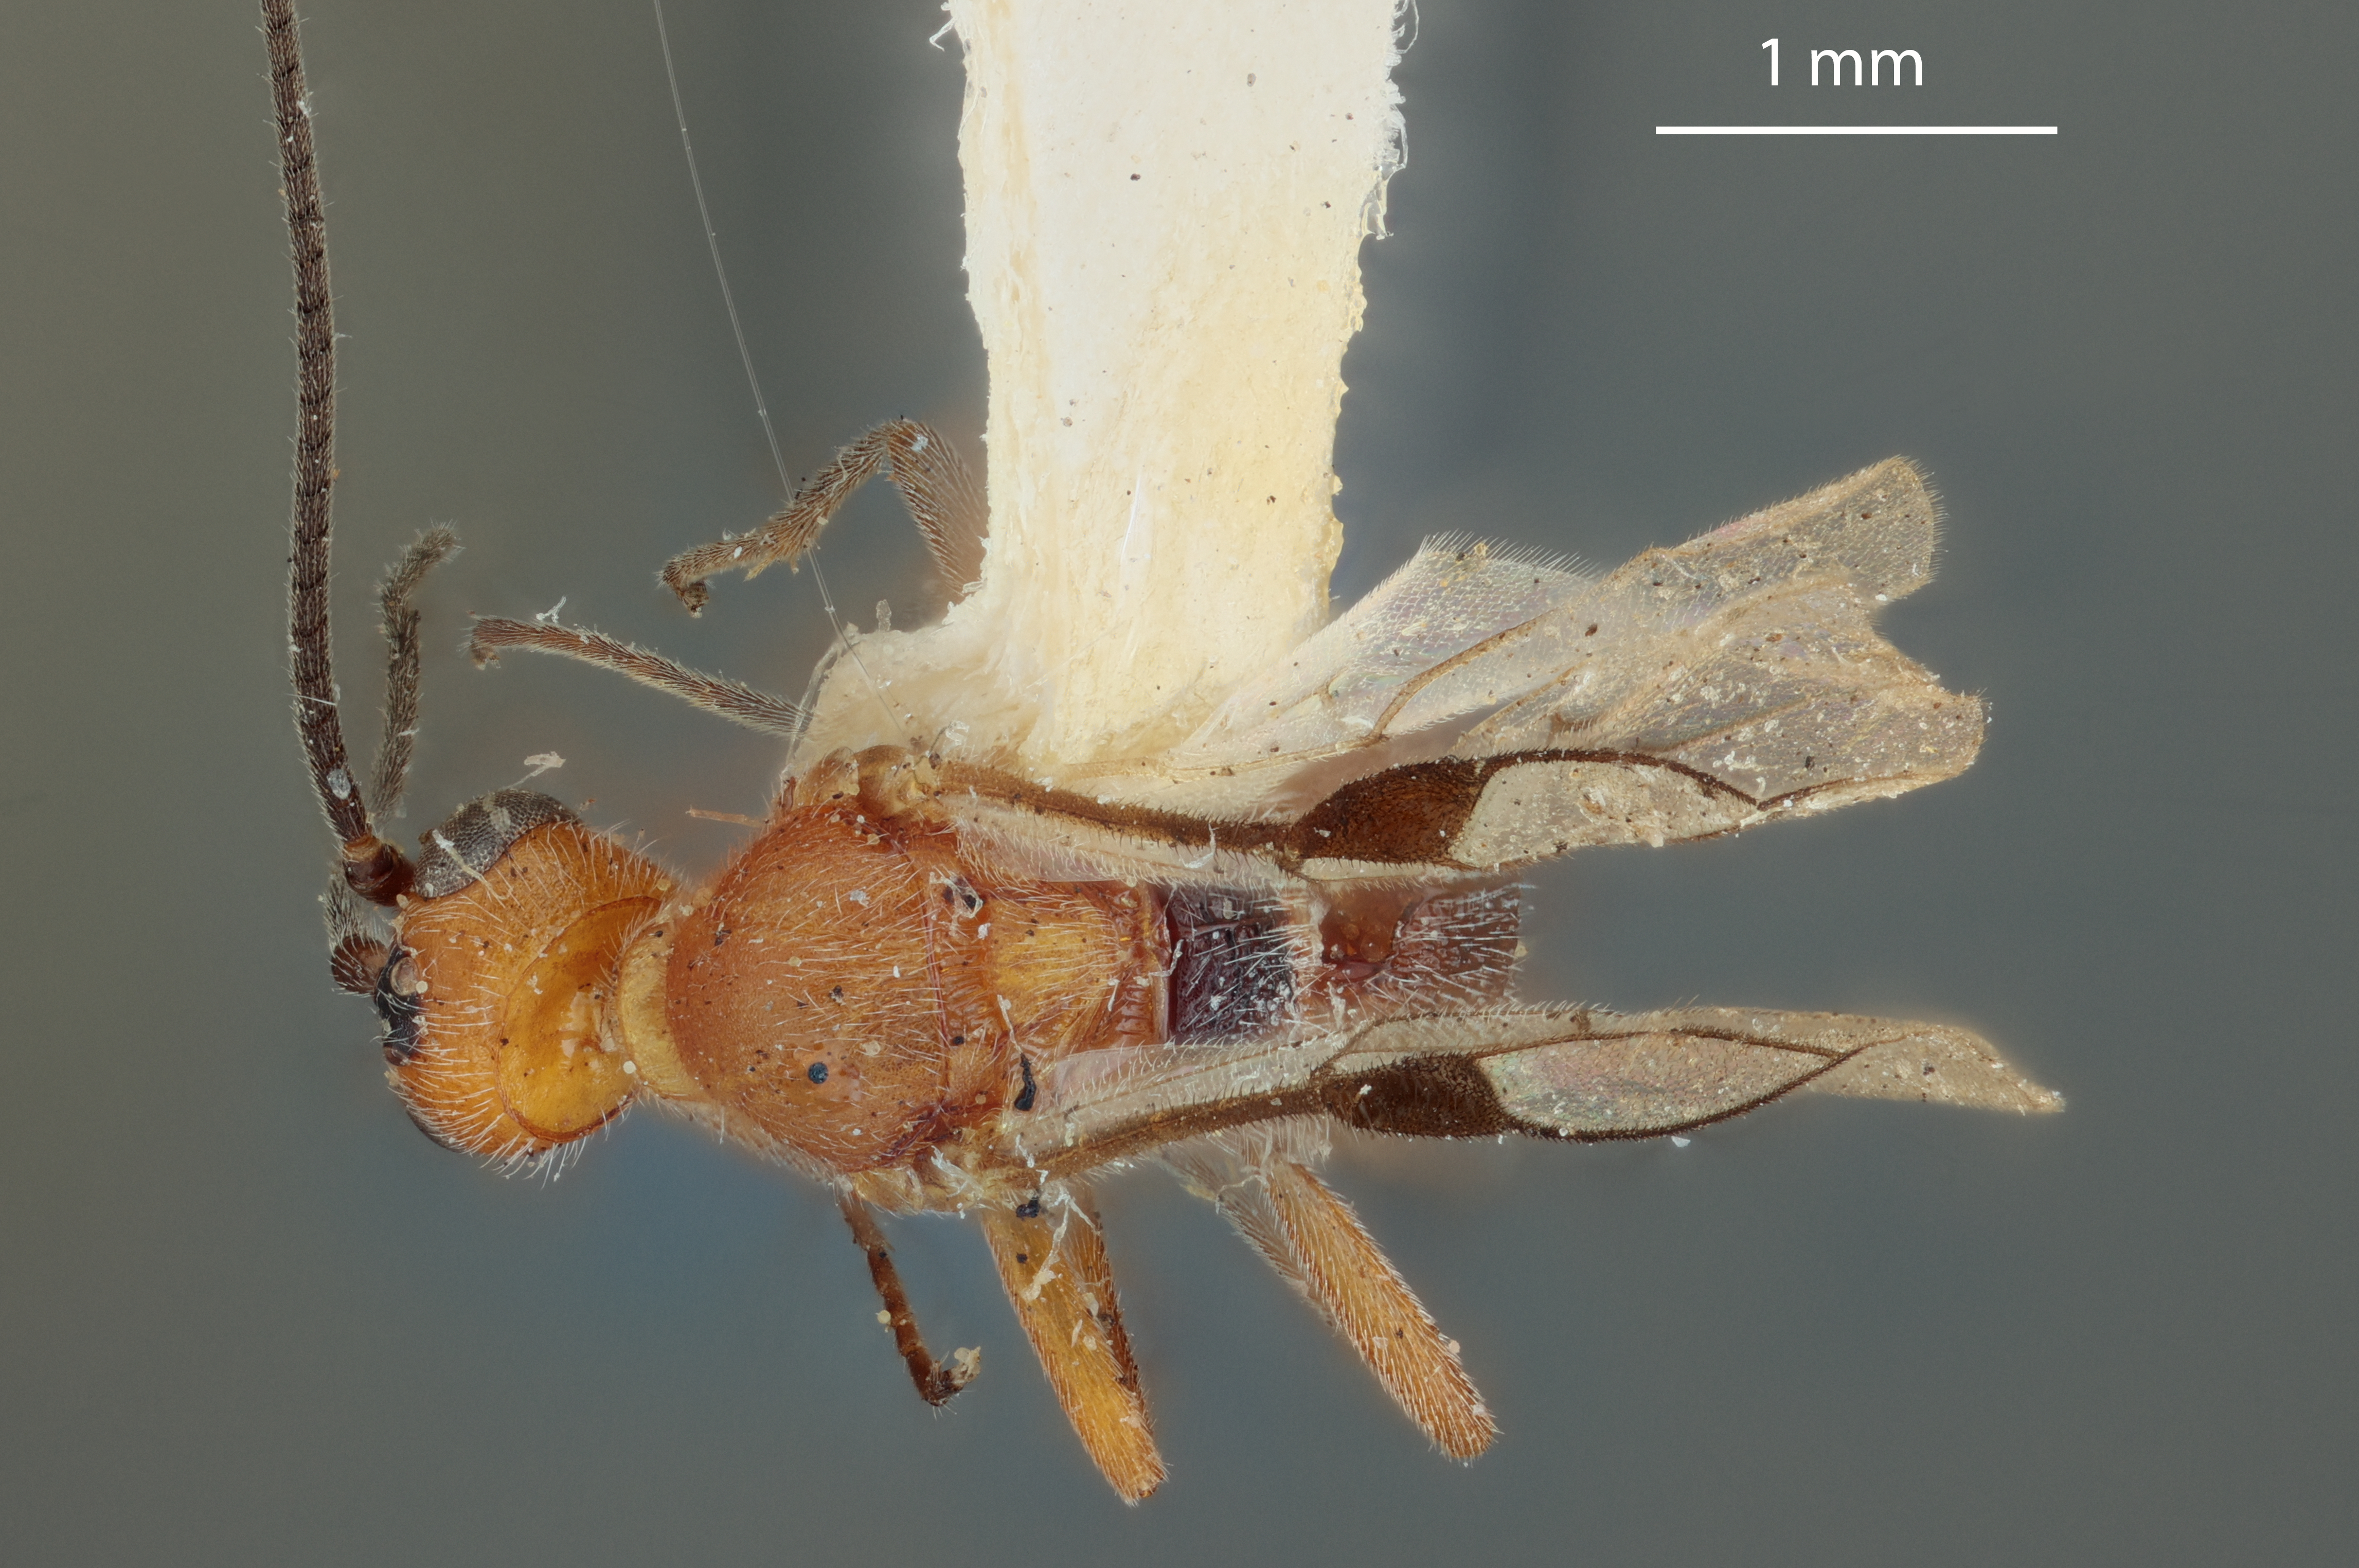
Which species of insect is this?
Aleiodes hiisiis
